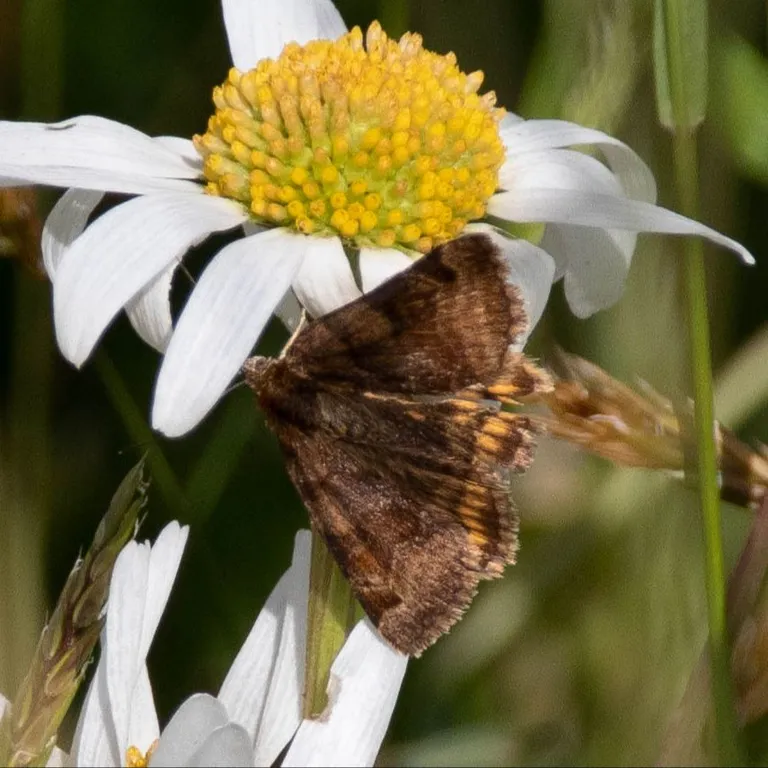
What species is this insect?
Euclidia glyphica
